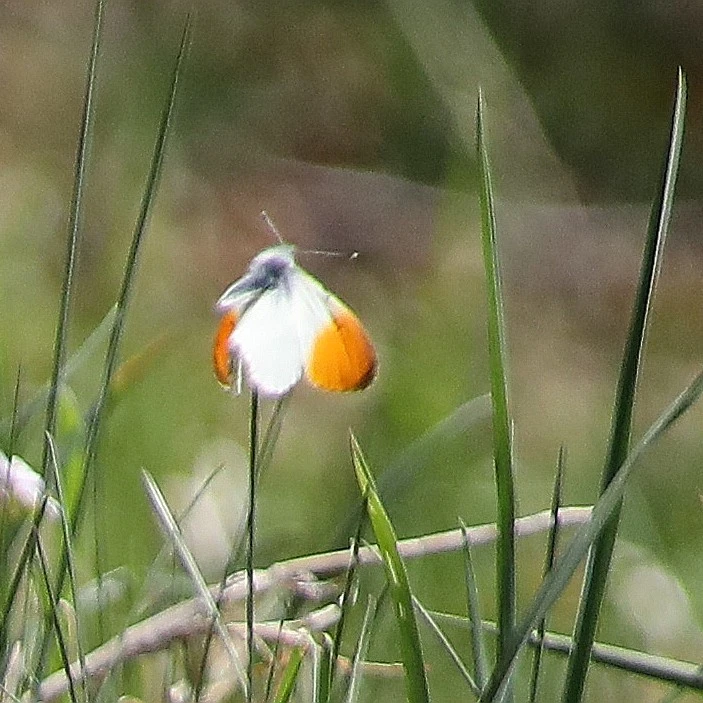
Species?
Anthocharis cardamines
